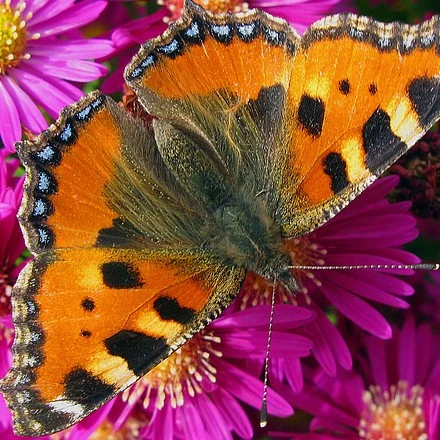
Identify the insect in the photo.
Aglais urticae
